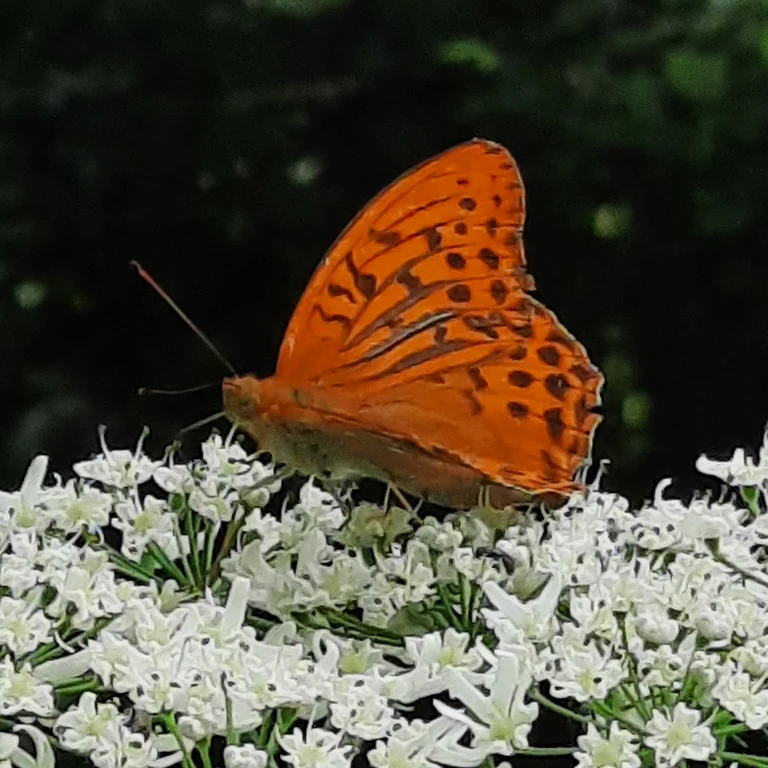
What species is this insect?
Argynnis paphia
